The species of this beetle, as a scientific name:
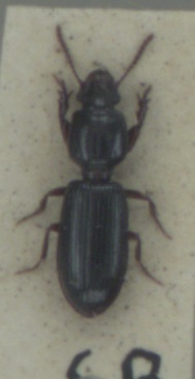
Clivina fossor
